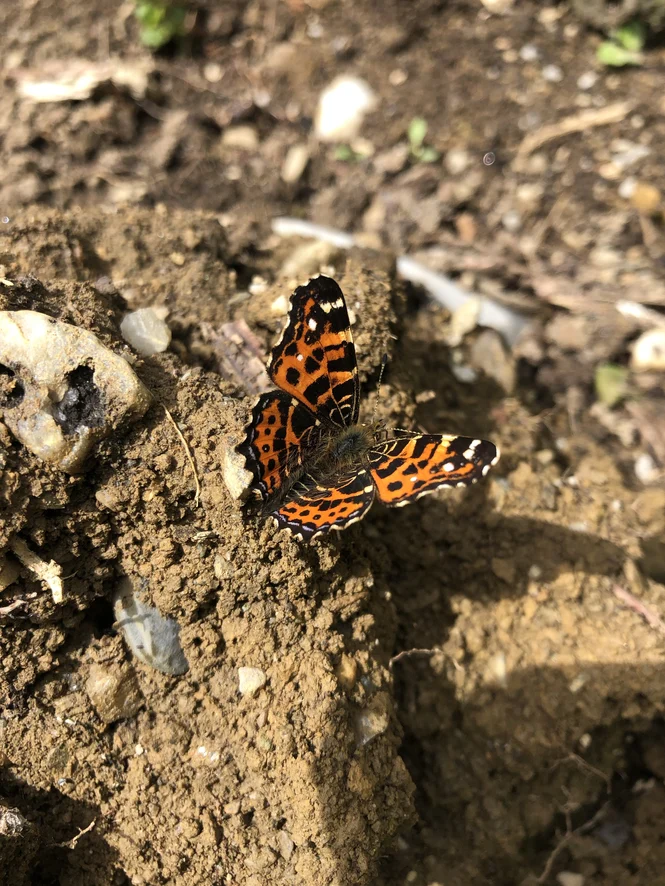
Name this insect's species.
Araschnia levana
